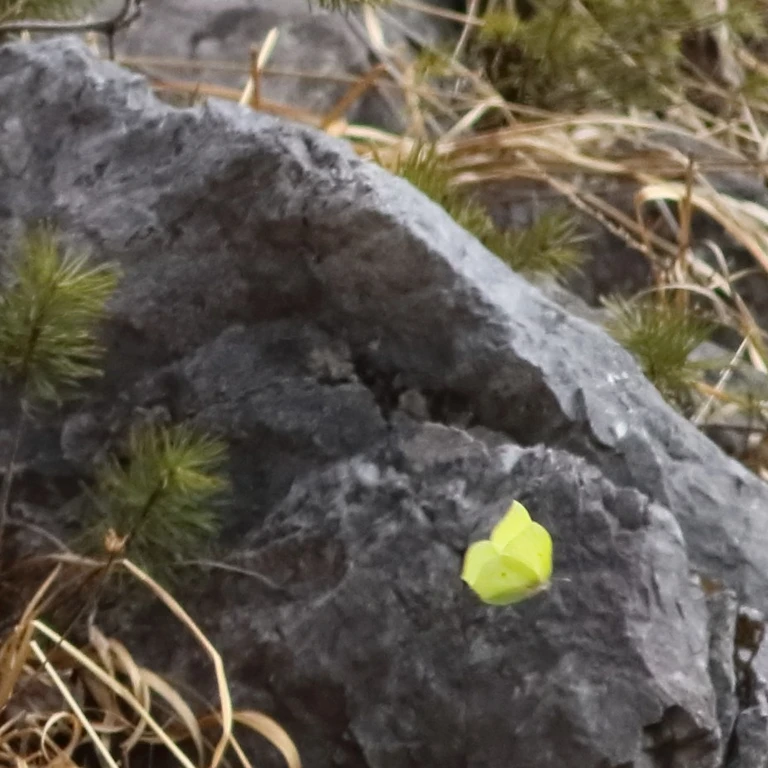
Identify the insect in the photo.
Gonepteryx rhamni
